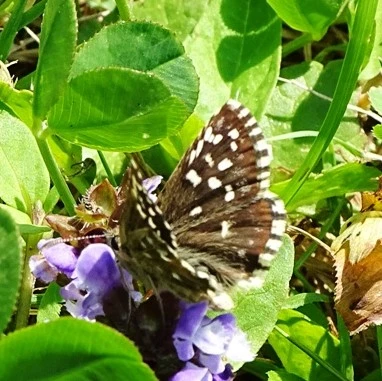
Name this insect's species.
Pyrgus malvae
